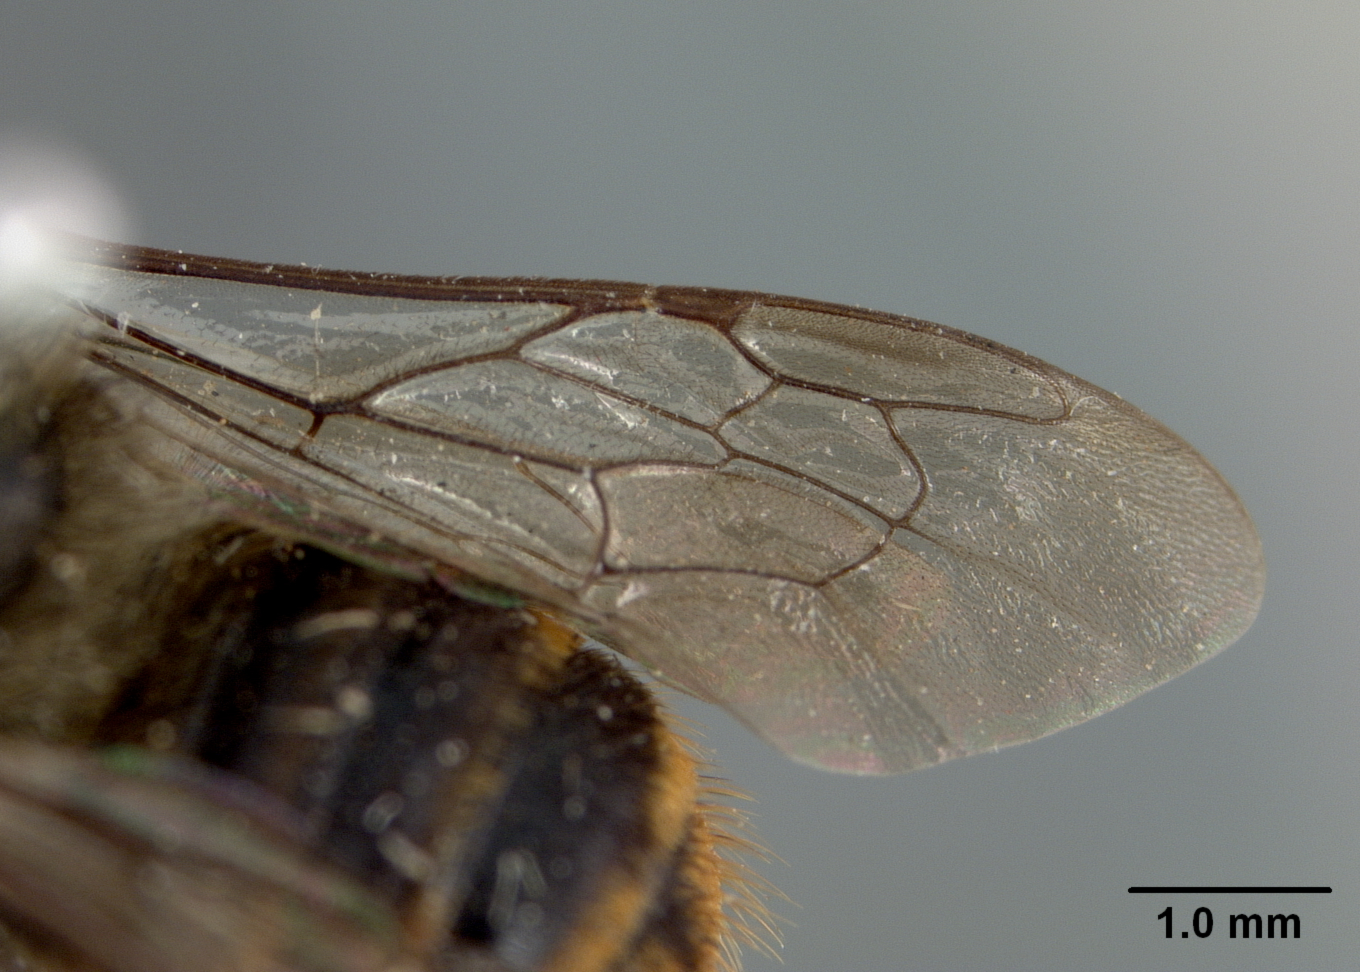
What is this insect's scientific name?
Megachile calens
